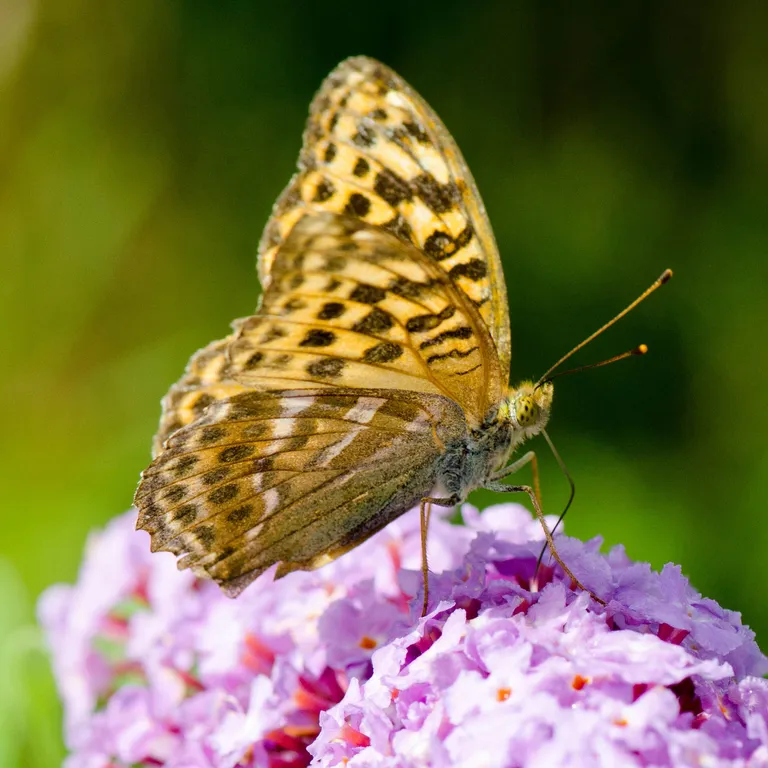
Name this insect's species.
Argynnis paphia
